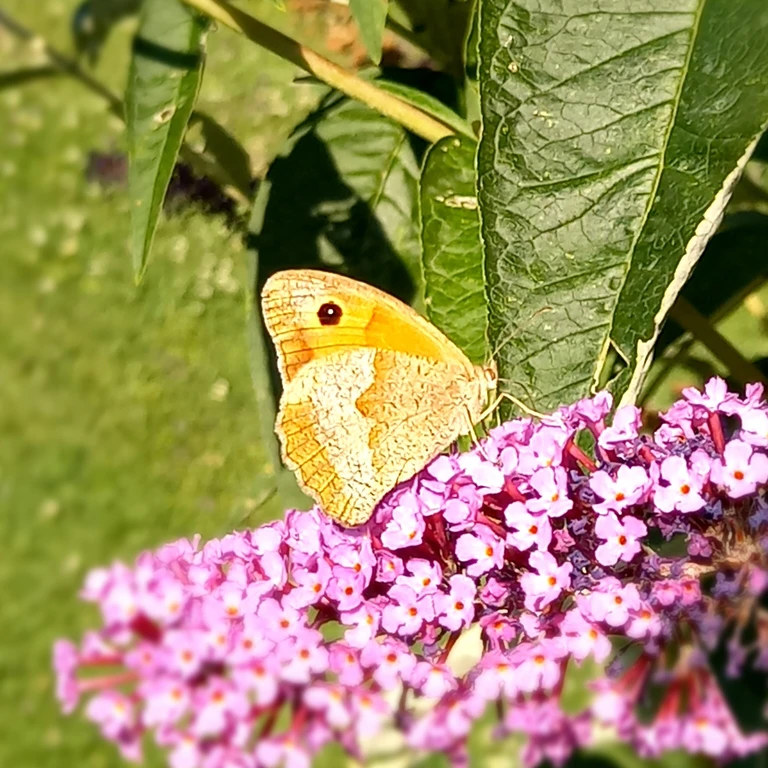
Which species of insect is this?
Maniola jurtina
